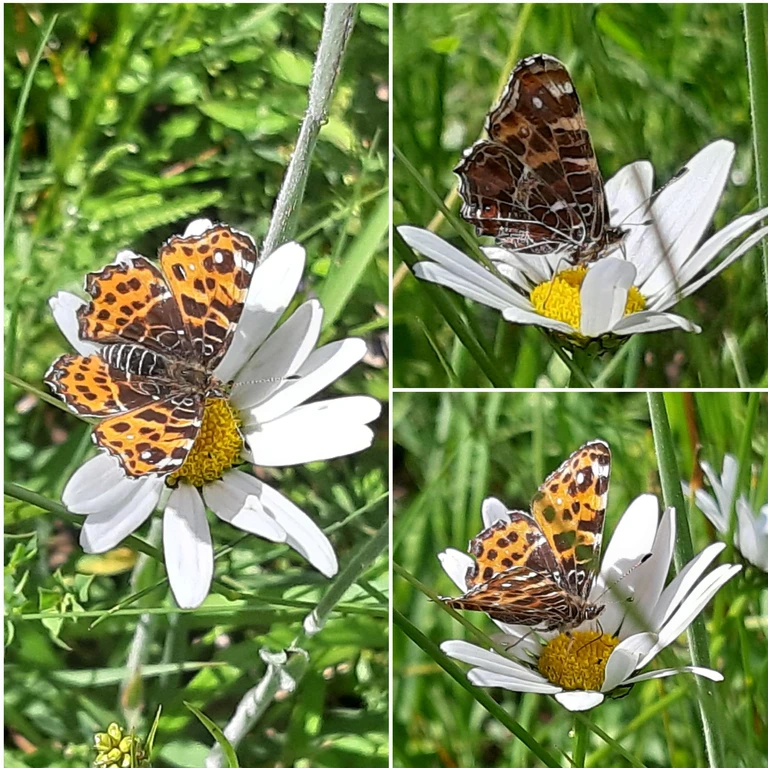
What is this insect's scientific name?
Araschnia levana
